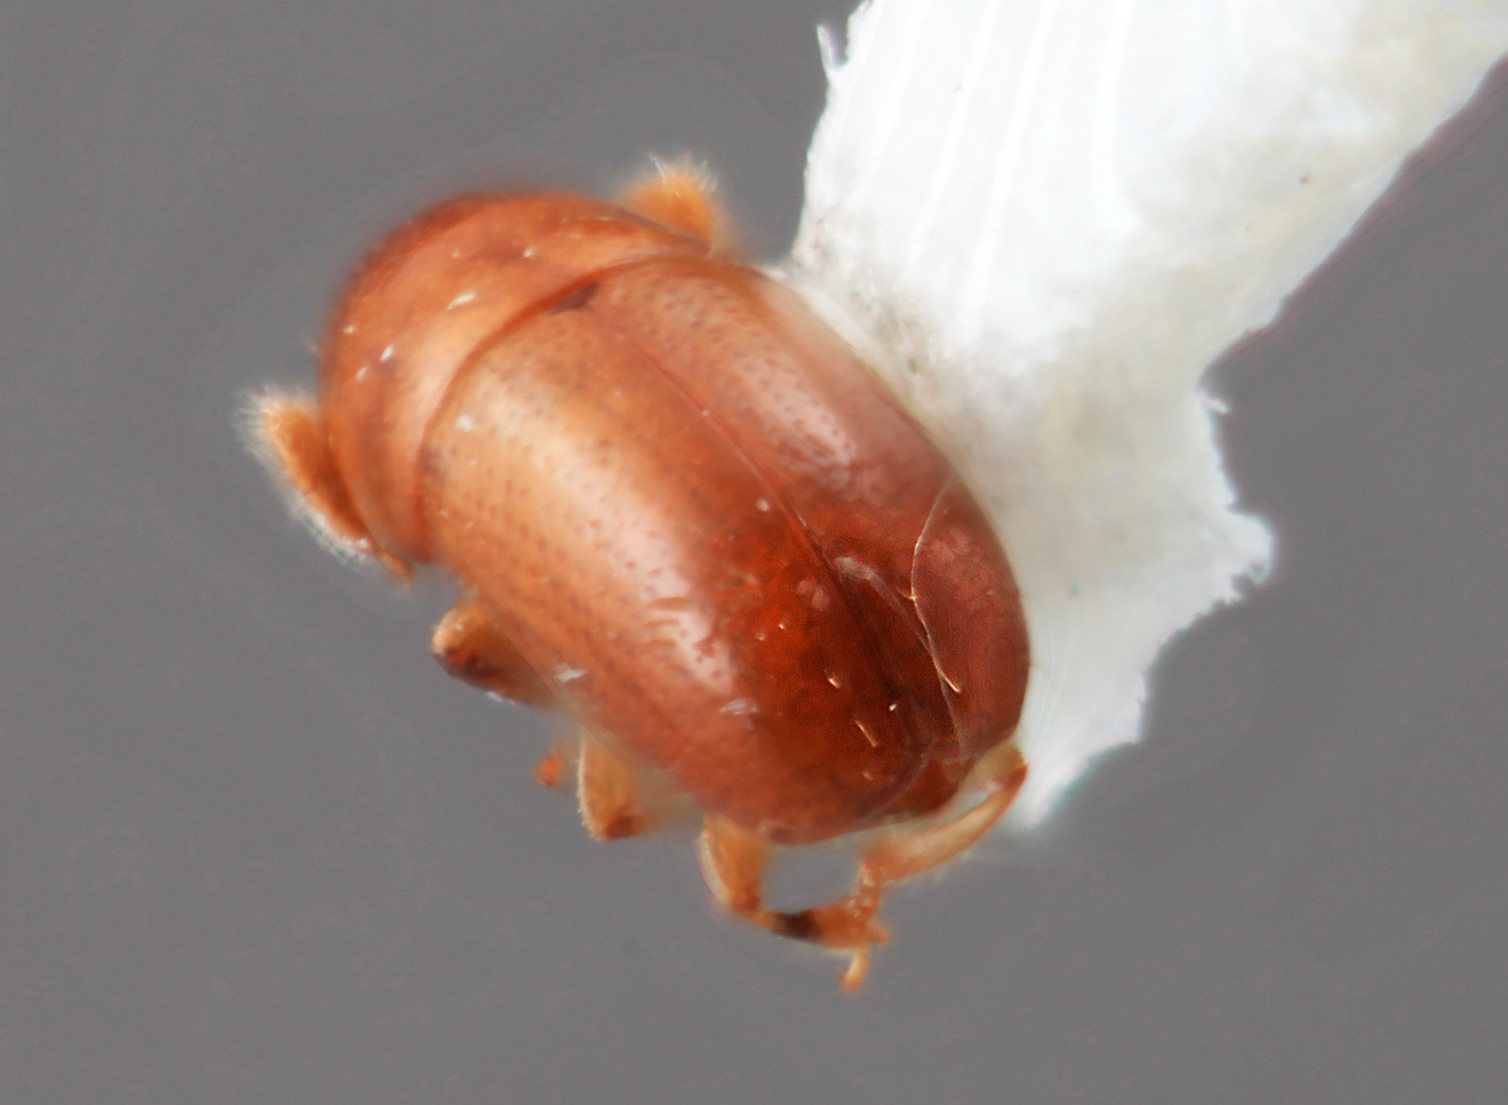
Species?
Corthylus mimulus
